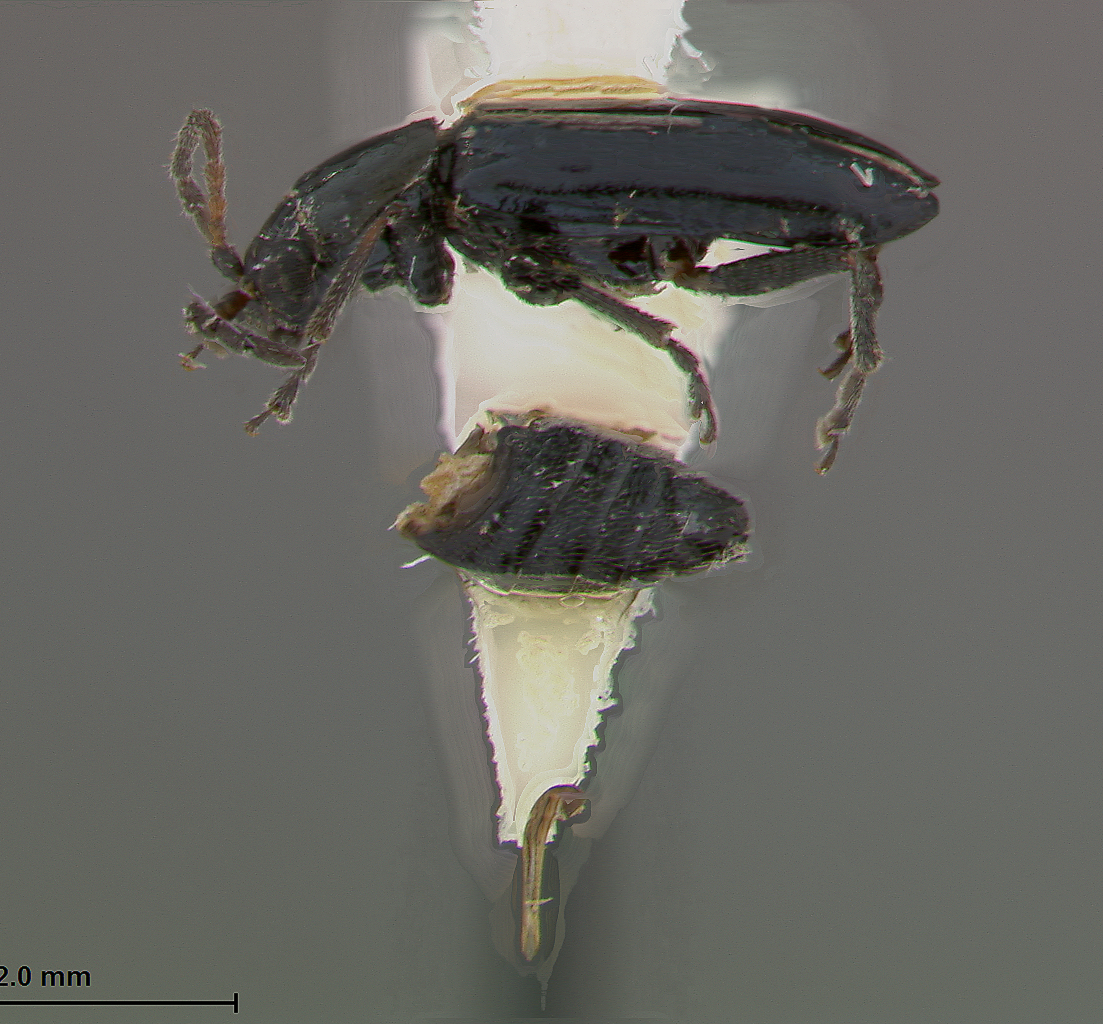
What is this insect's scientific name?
Pseudoluperus bakeri
